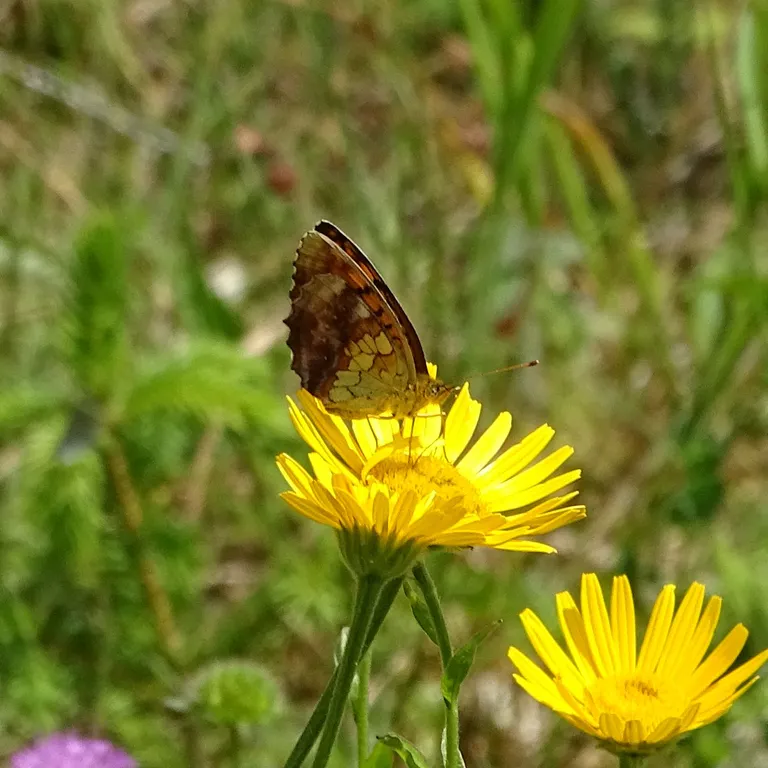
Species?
Brenthis daphne
